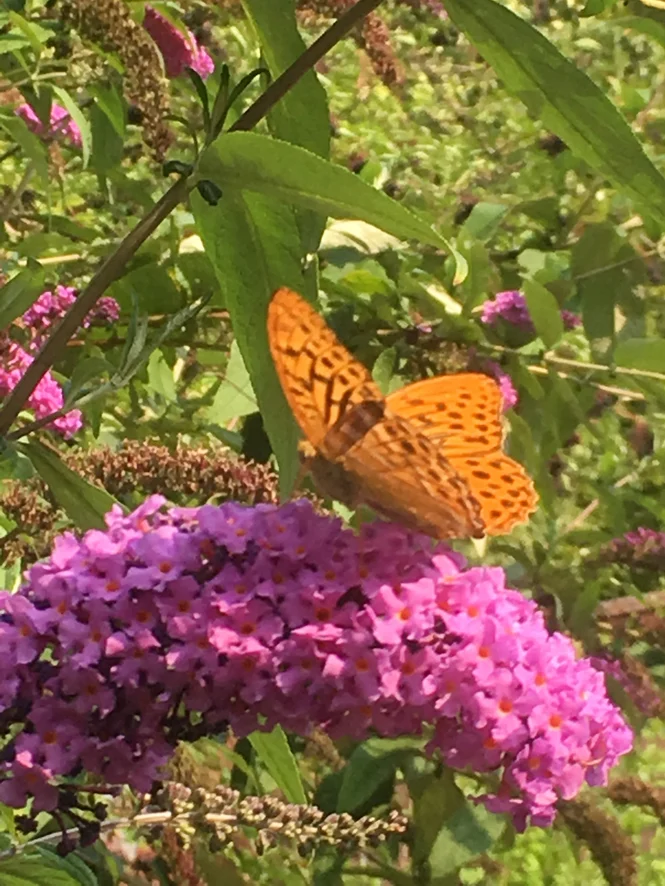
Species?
Argynnis paphia
